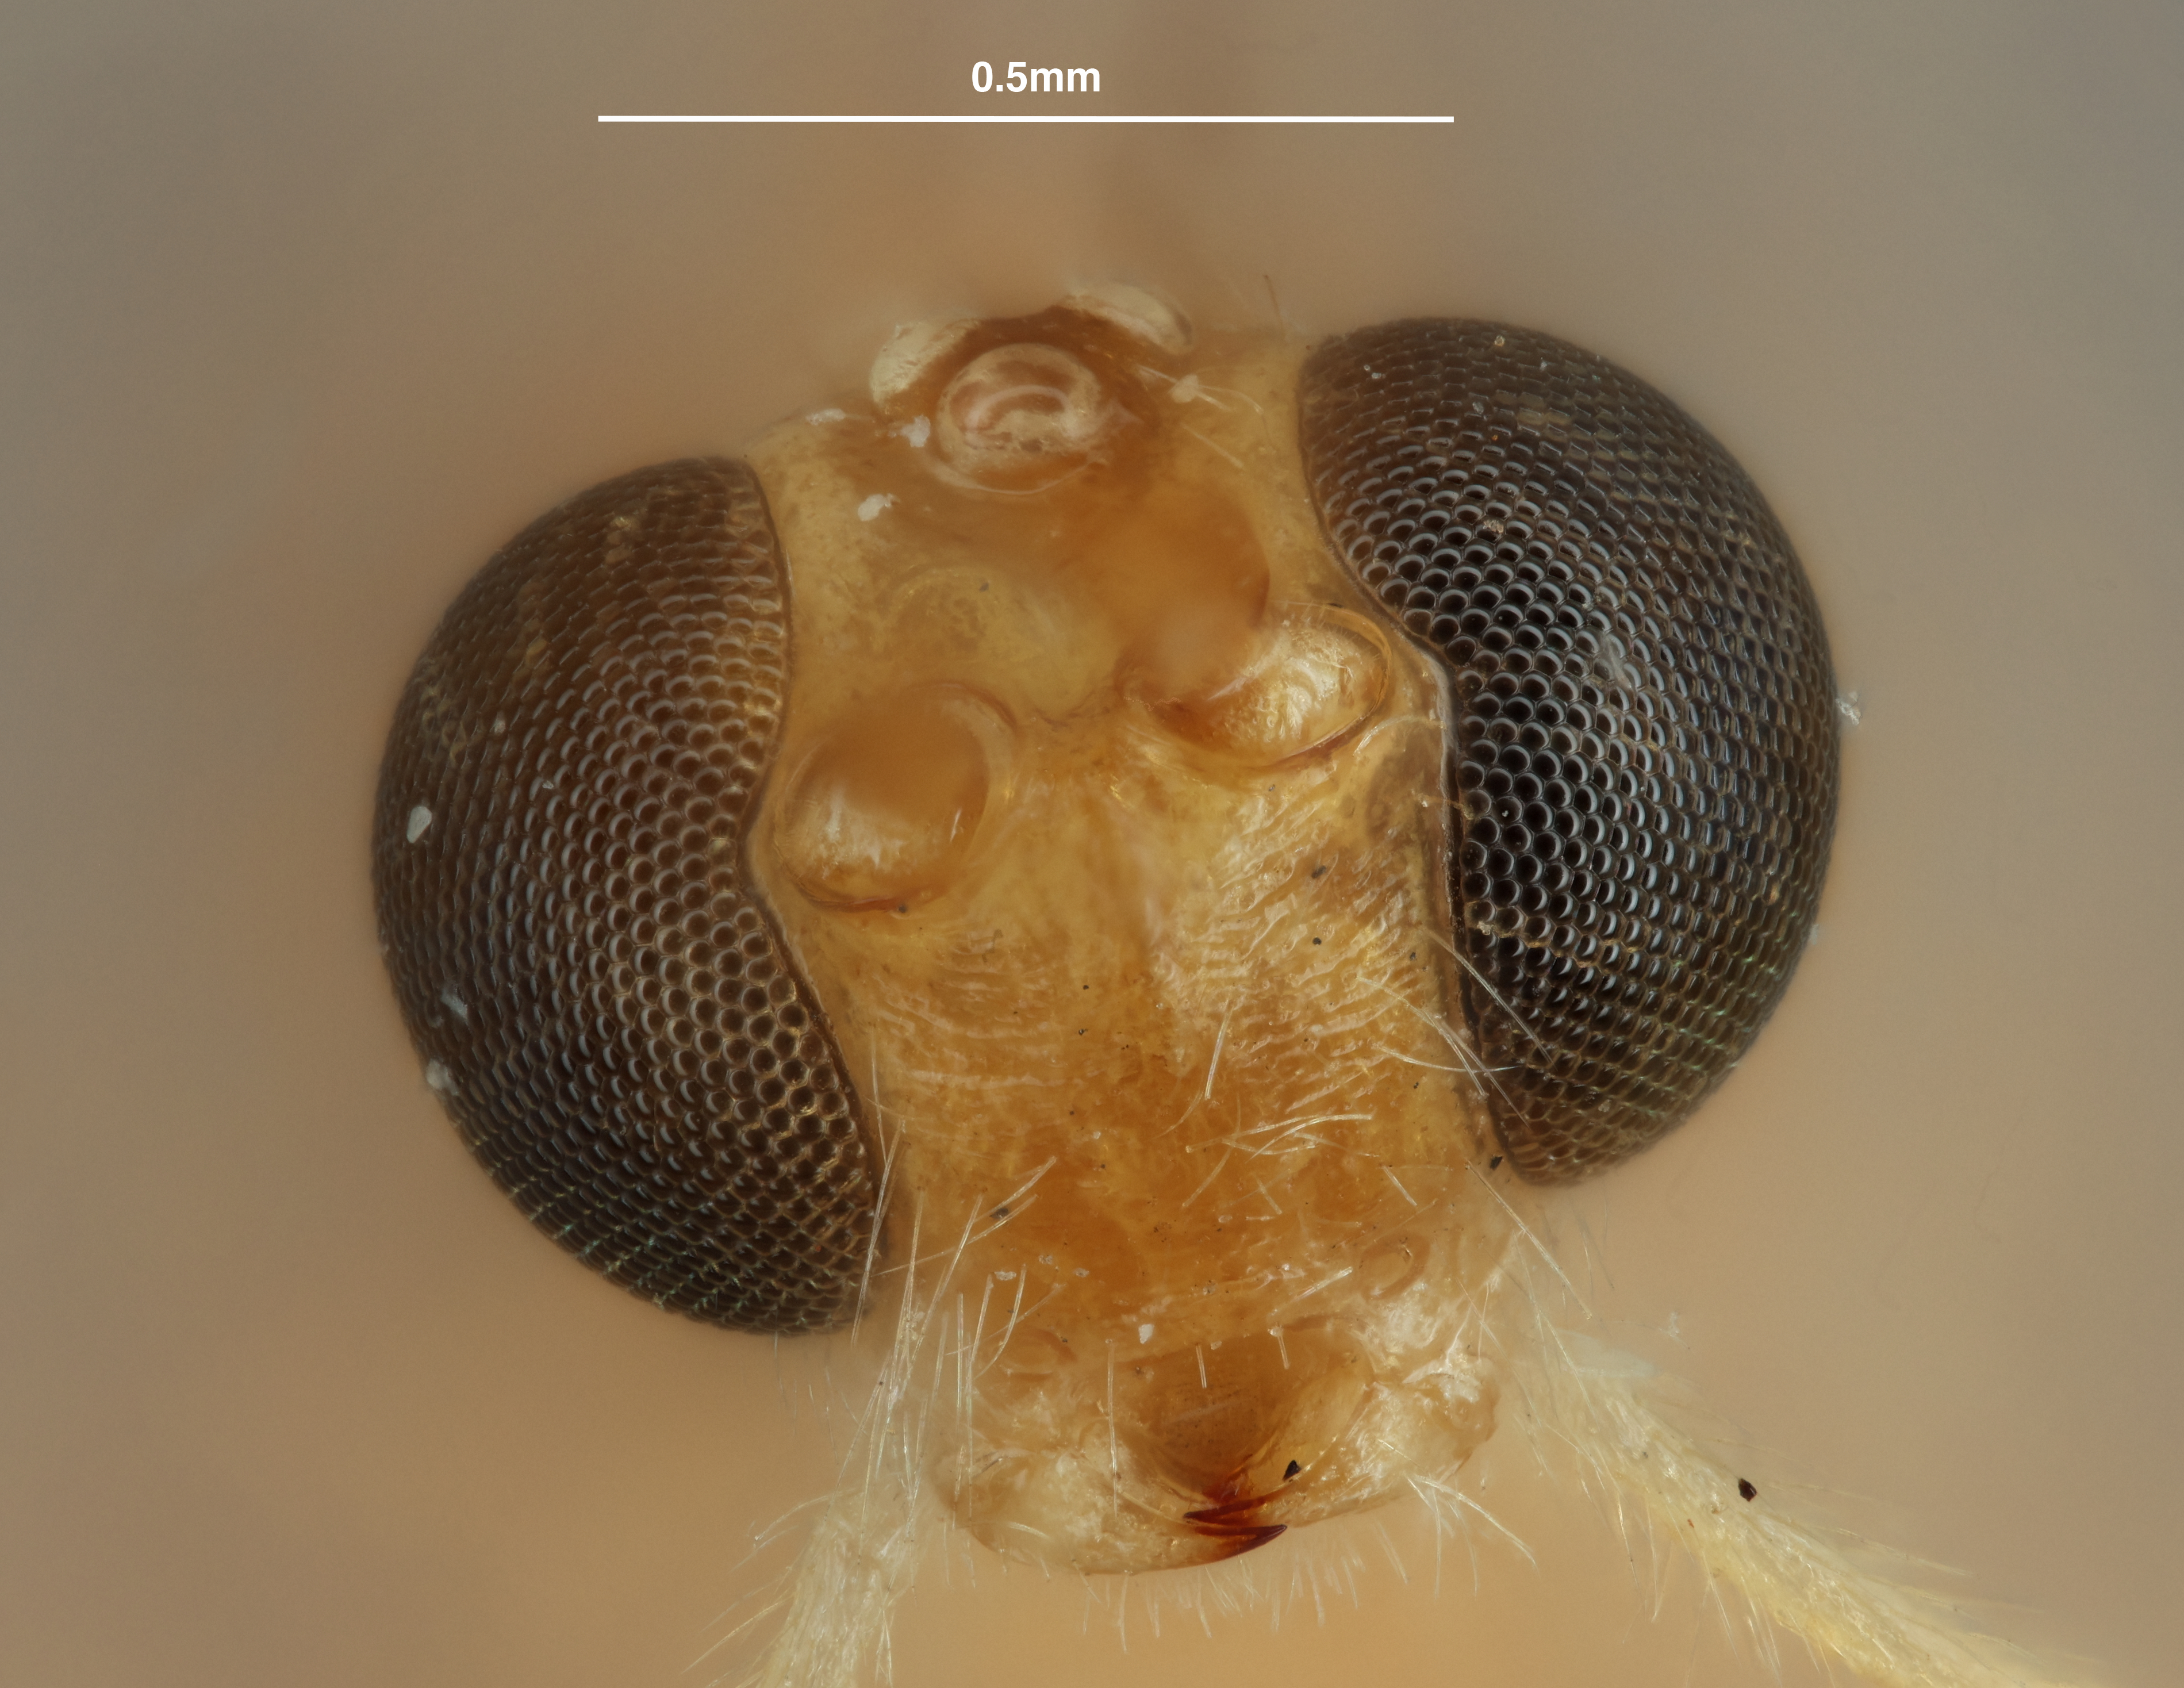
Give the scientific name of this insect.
Rogasodes scytaloptericola
